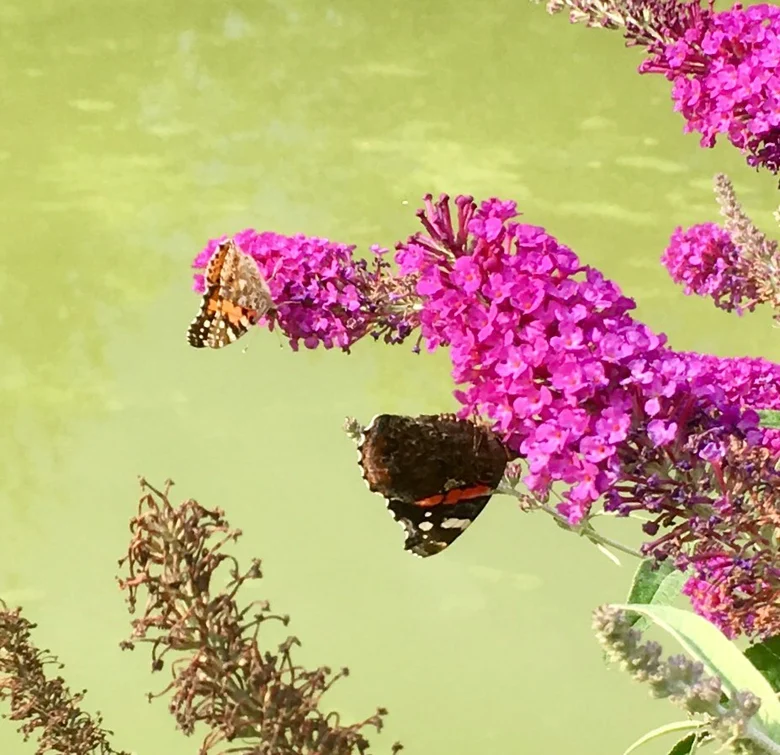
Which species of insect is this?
Vanessa atalanta
